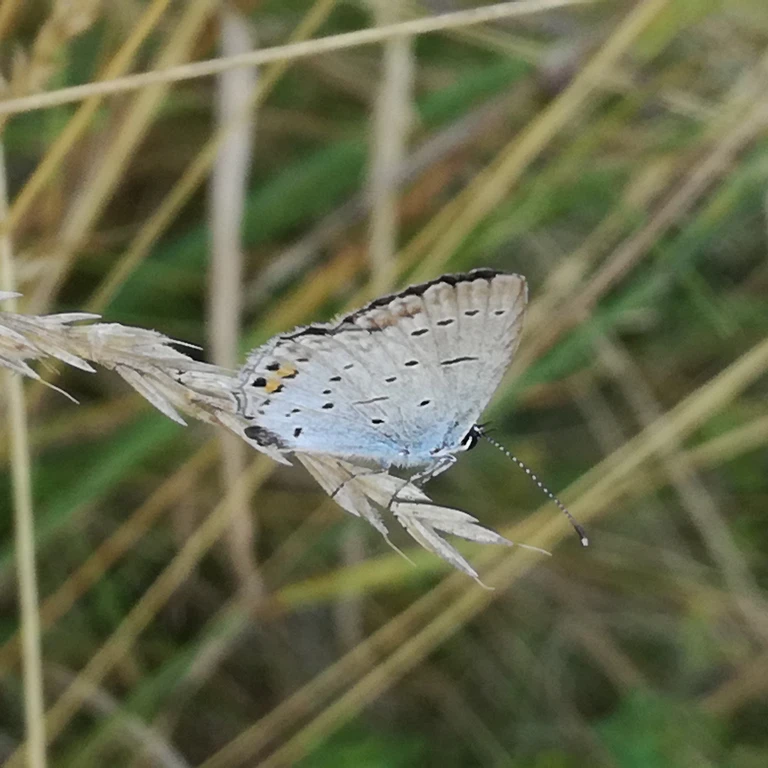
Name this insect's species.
Cupido argiades (also Elkalyce argiades)
